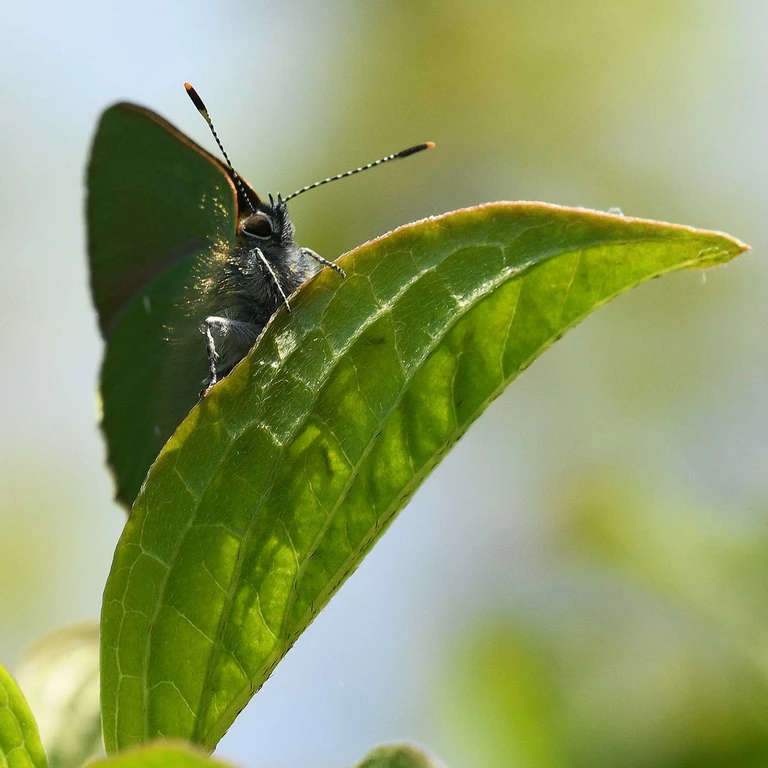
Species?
Callophrys rubi
